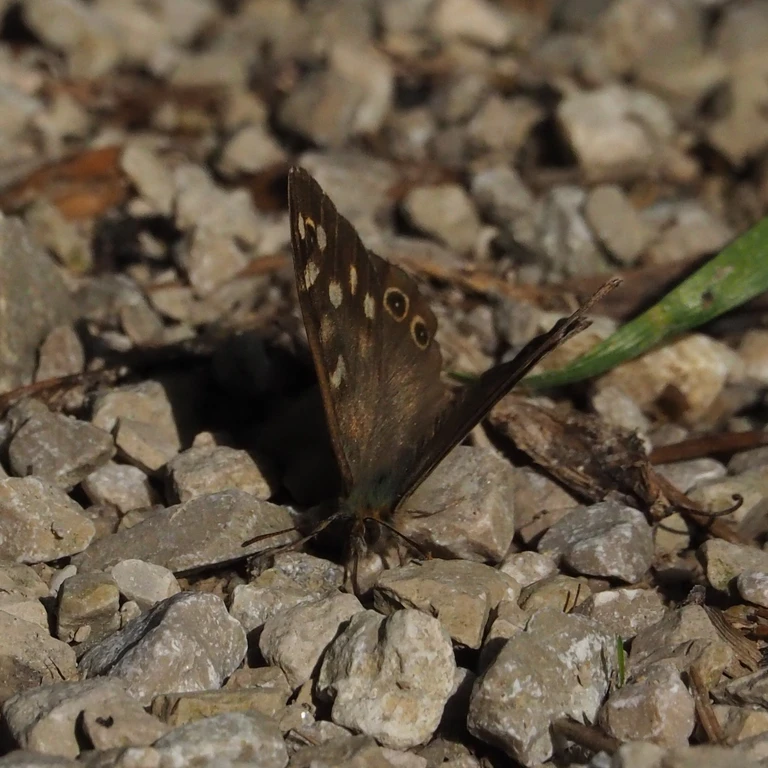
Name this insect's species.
Pararge aegeria
